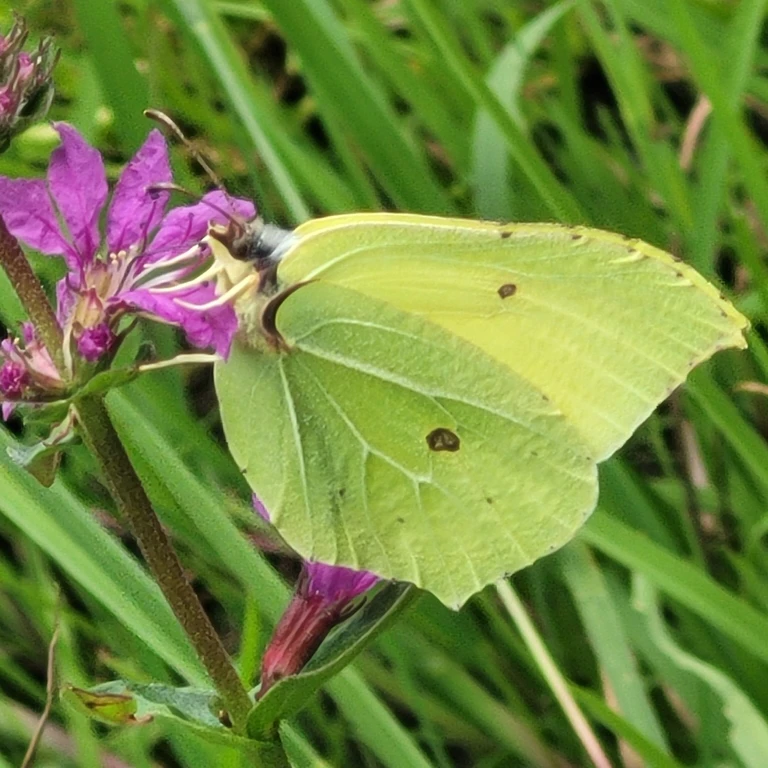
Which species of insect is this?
Gonepteryx rhamni
